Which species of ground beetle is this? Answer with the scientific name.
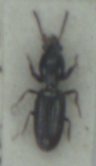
Dyschirius politus
